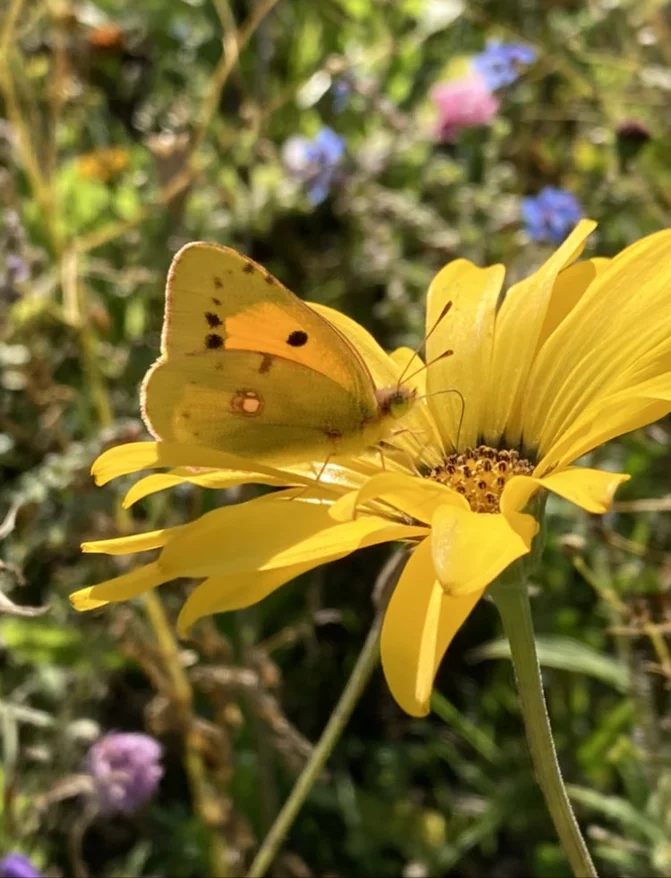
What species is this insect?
Colias croceus
